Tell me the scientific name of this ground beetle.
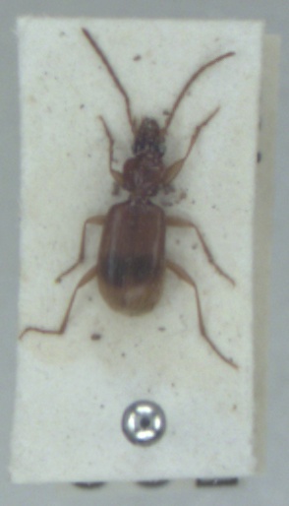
Blemus discus
